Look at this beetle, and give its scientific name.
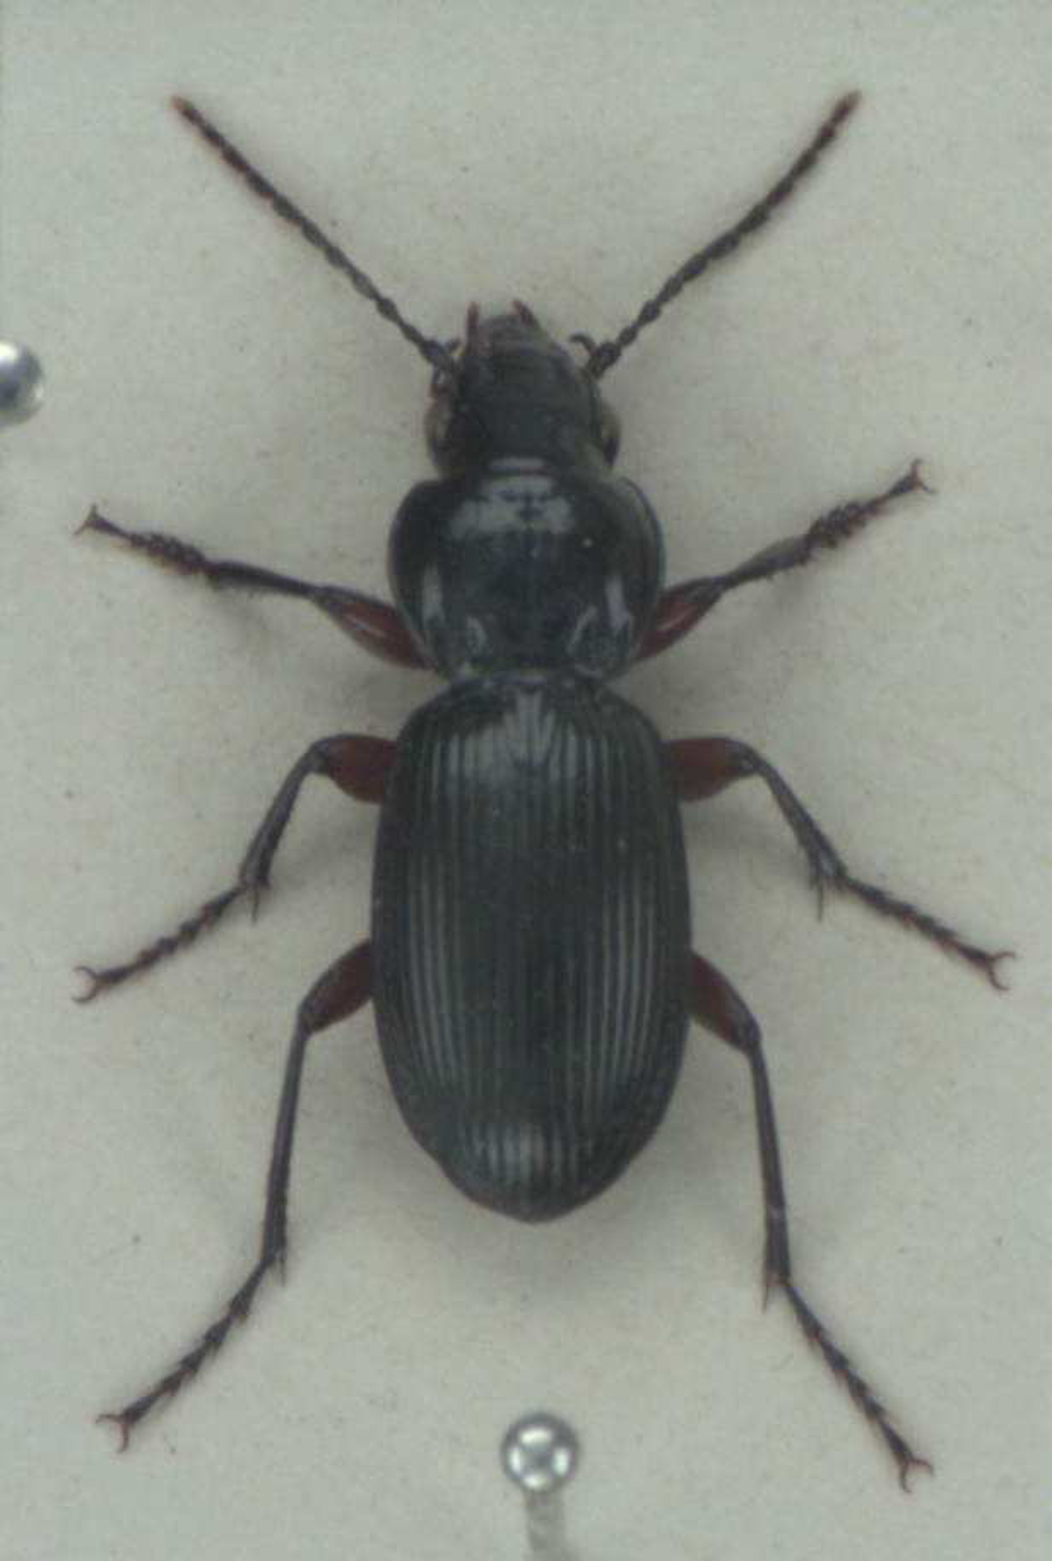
Pterostichus madidus
